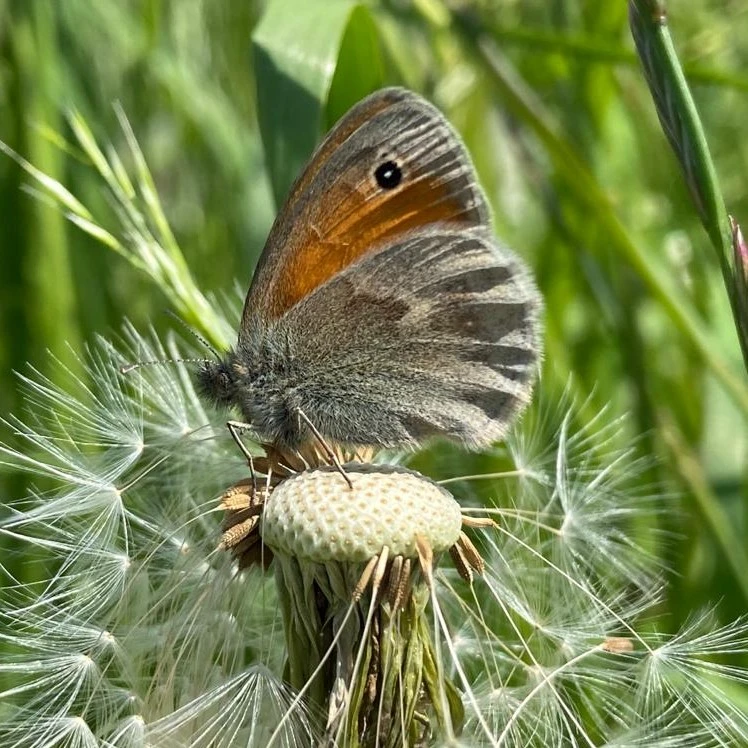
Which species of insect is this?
Coenonympha pamphilus
